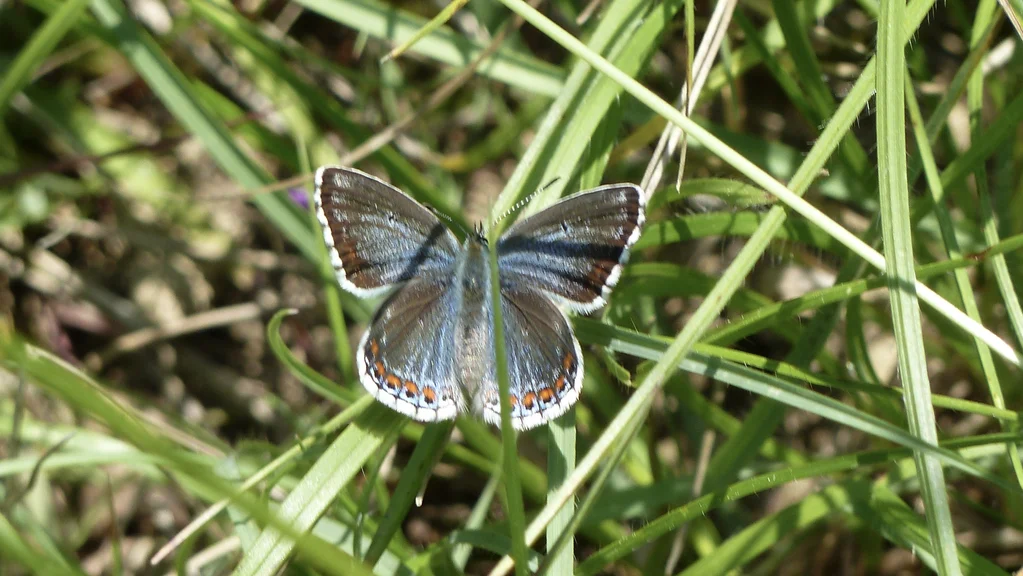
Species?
Lysandra bellargus
